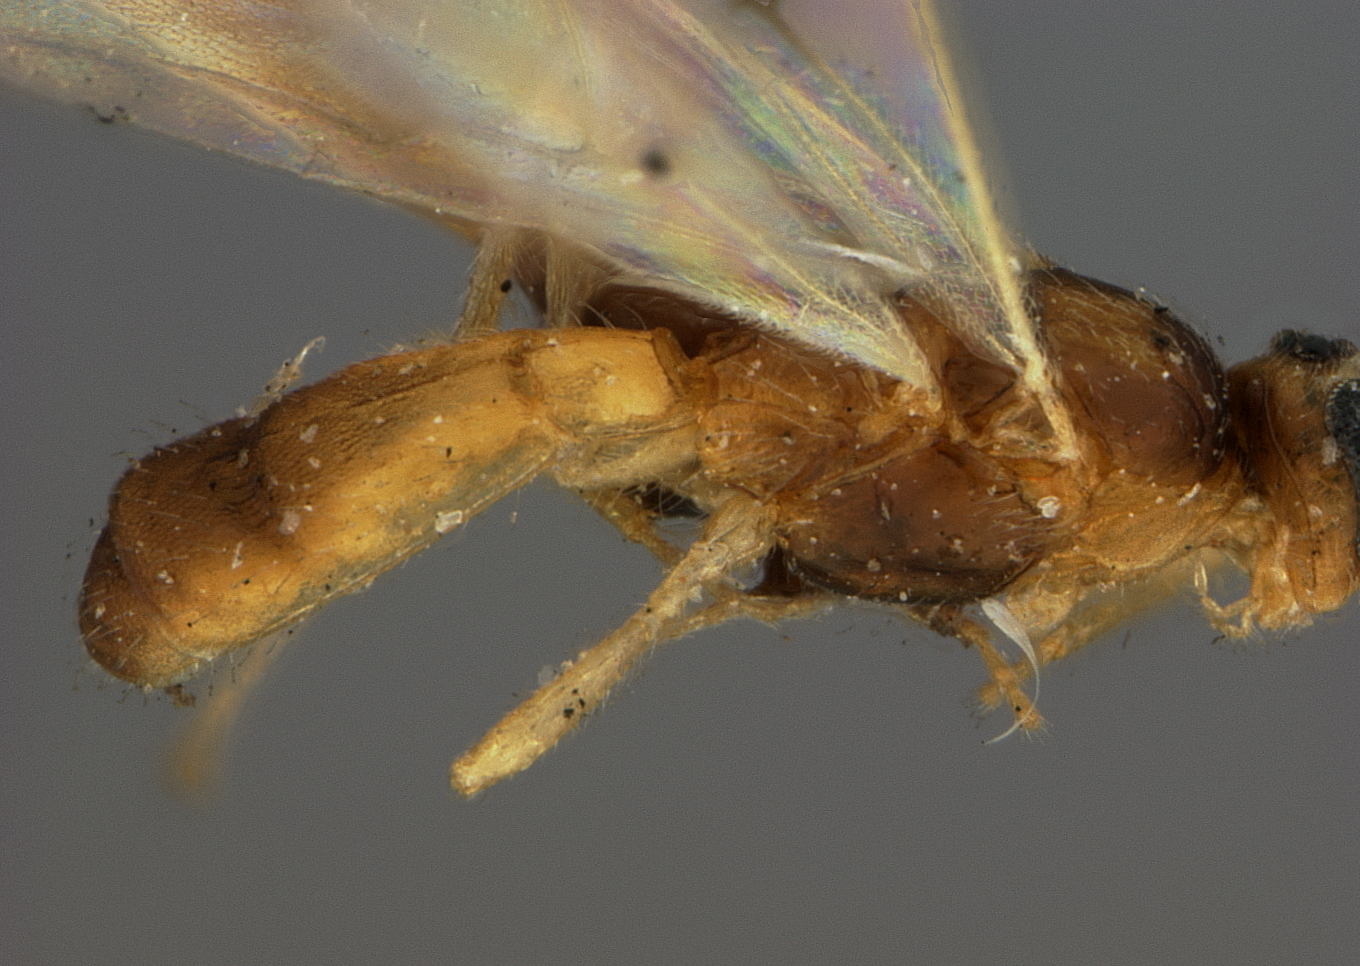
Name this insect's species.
Rhogas bucculairicis
